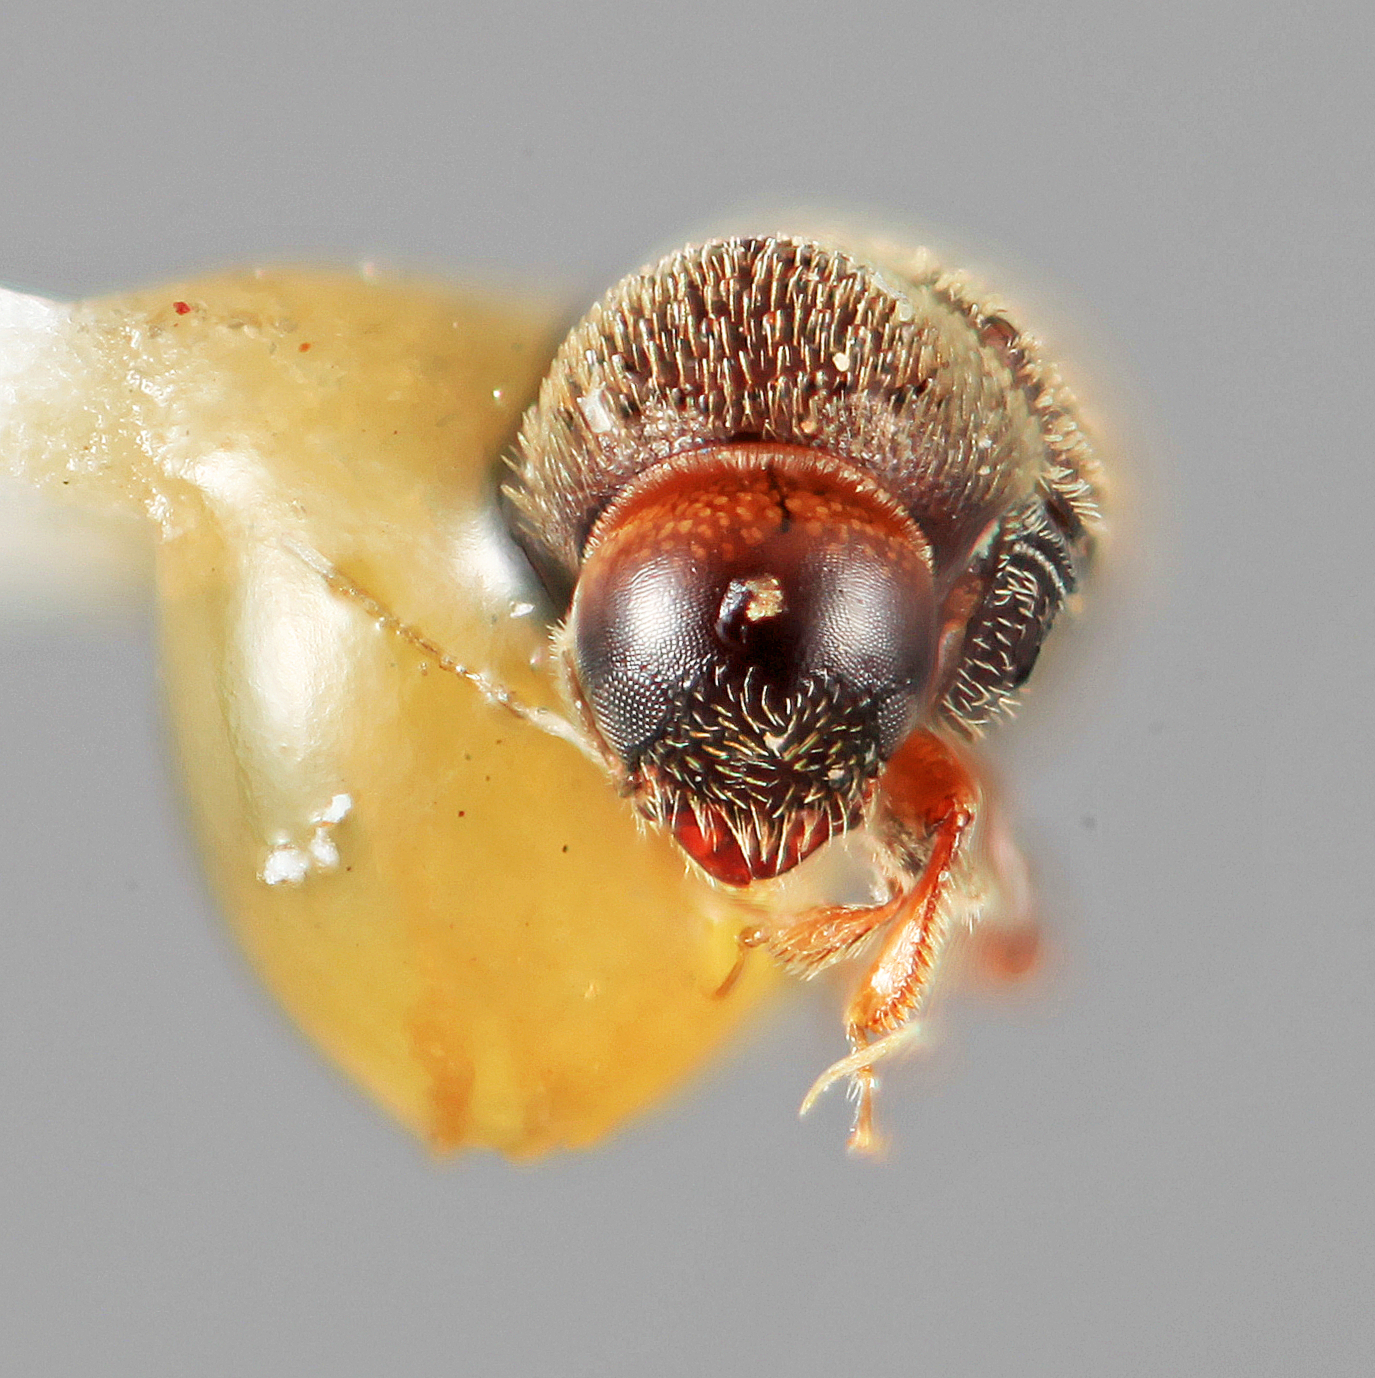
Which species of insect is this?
Cryphalomorphus trucis
